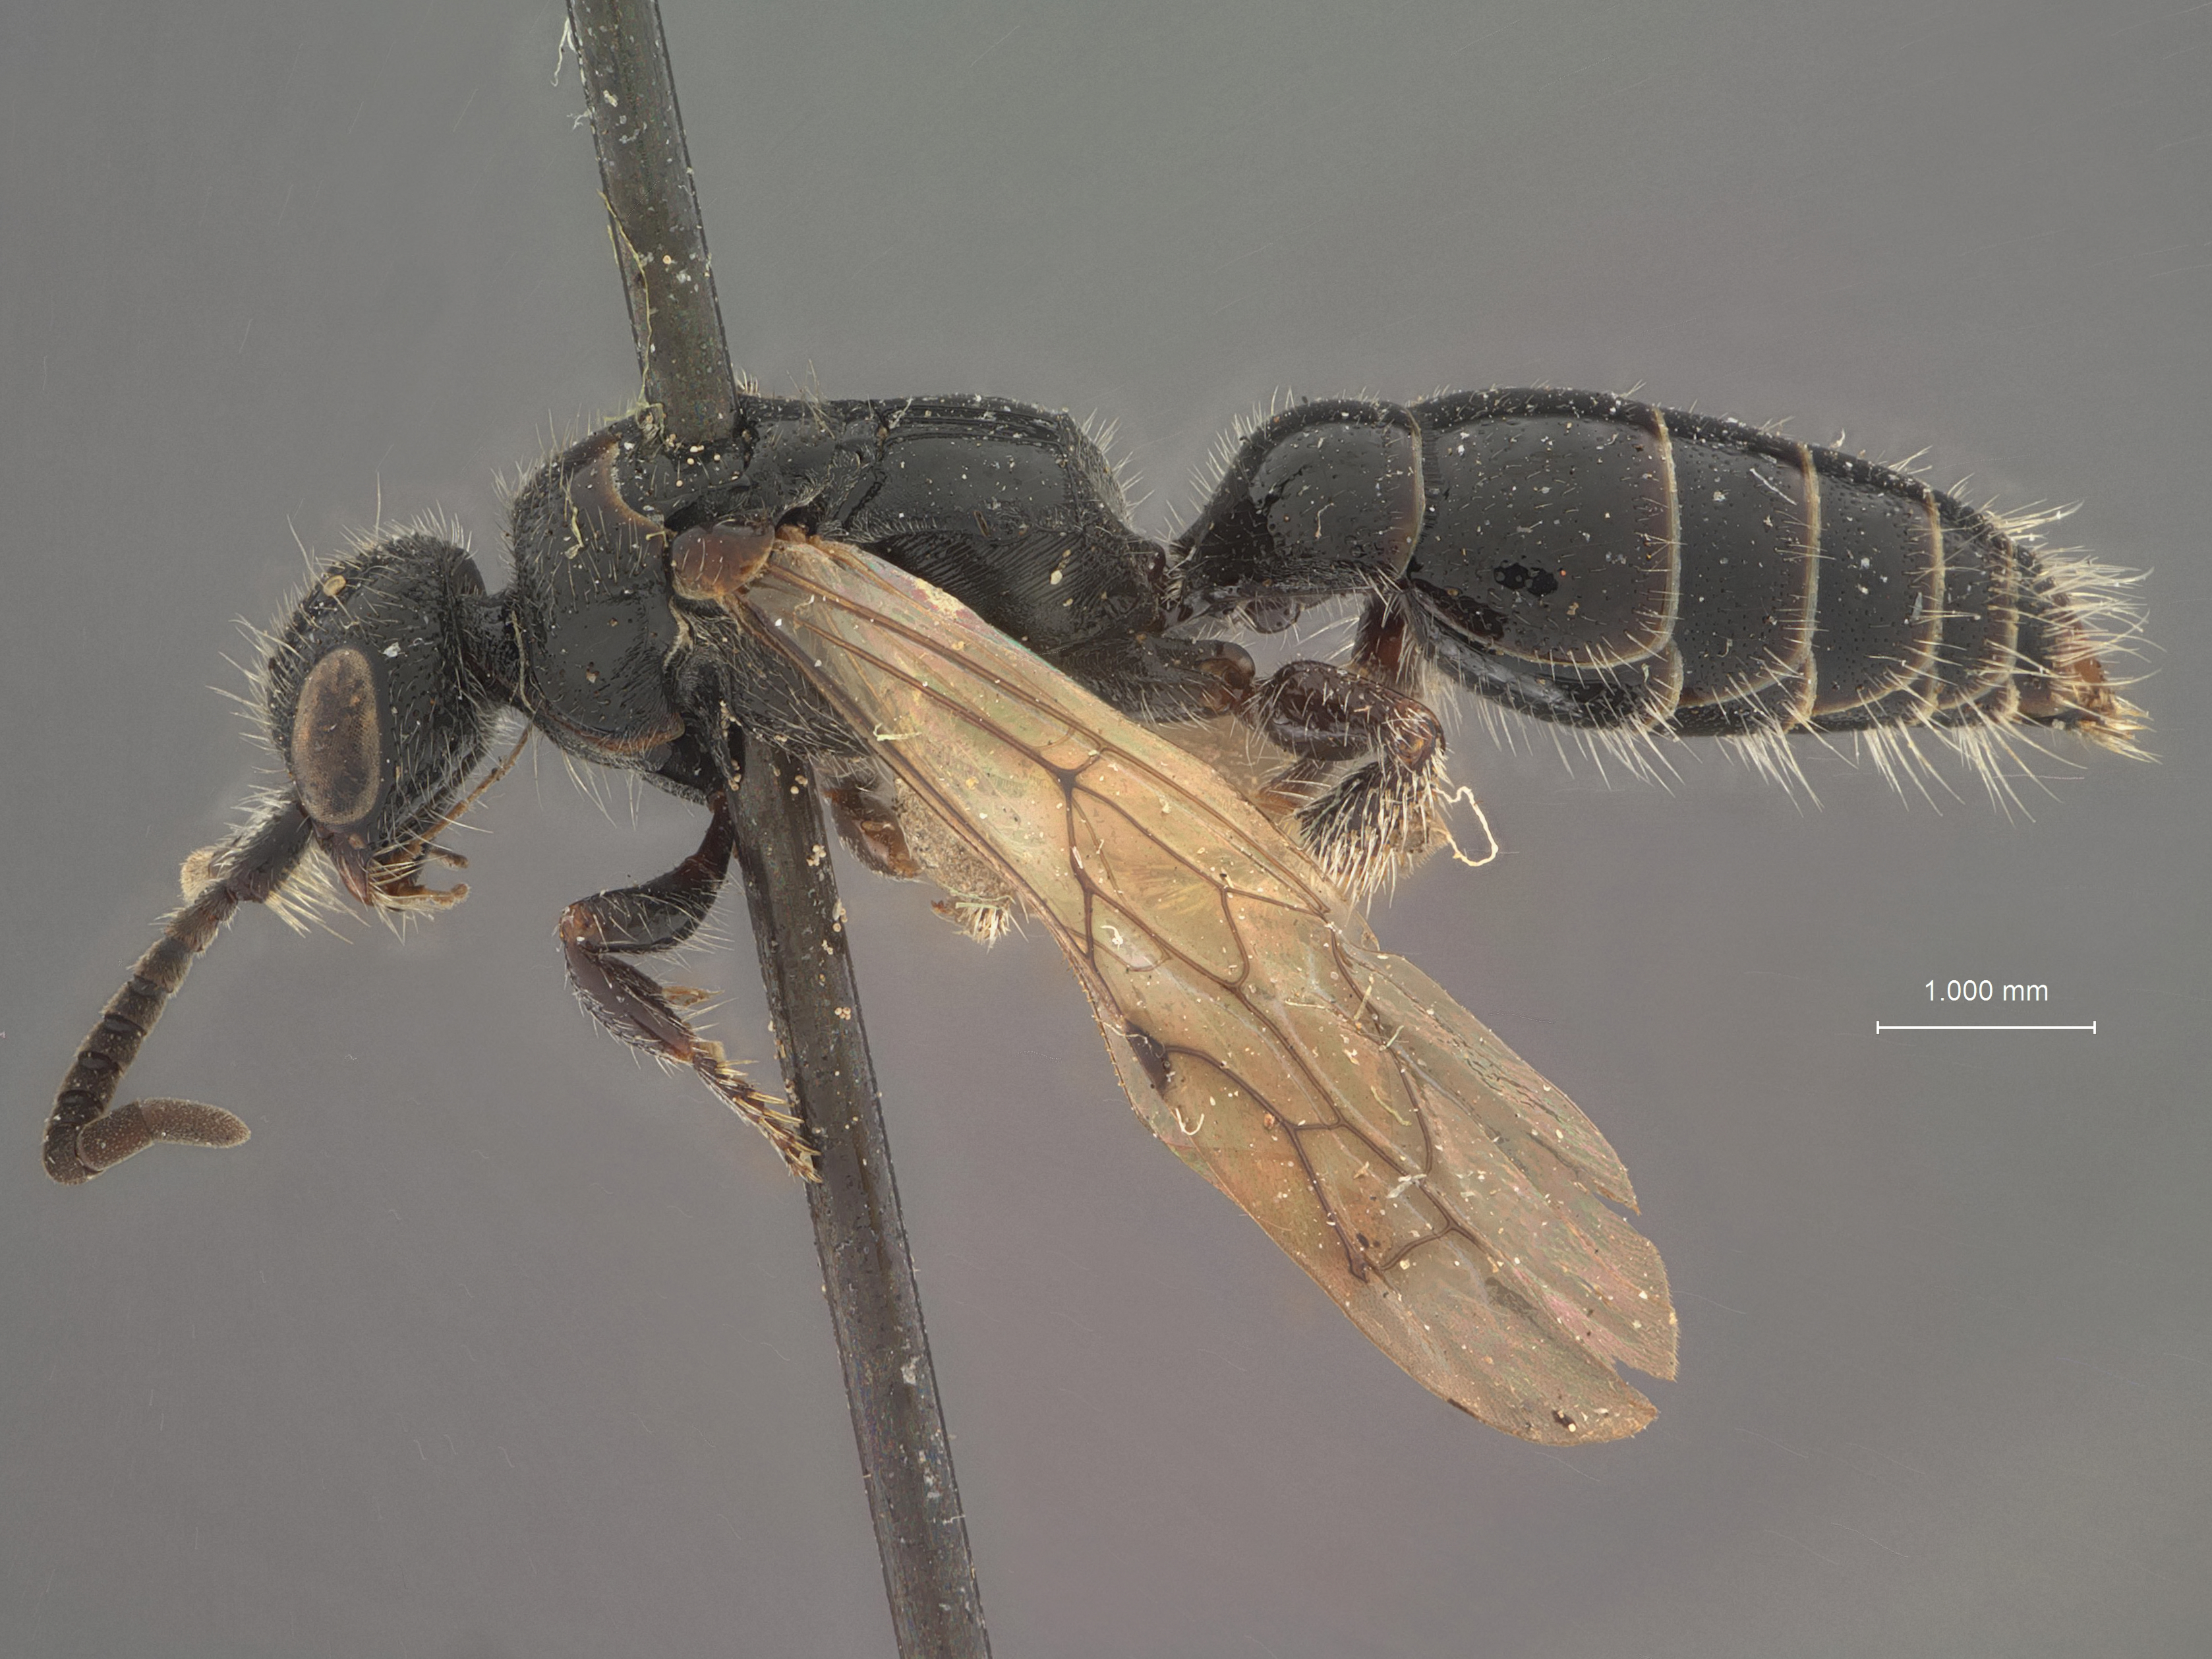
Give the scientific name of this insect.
Tiphia clauseni
